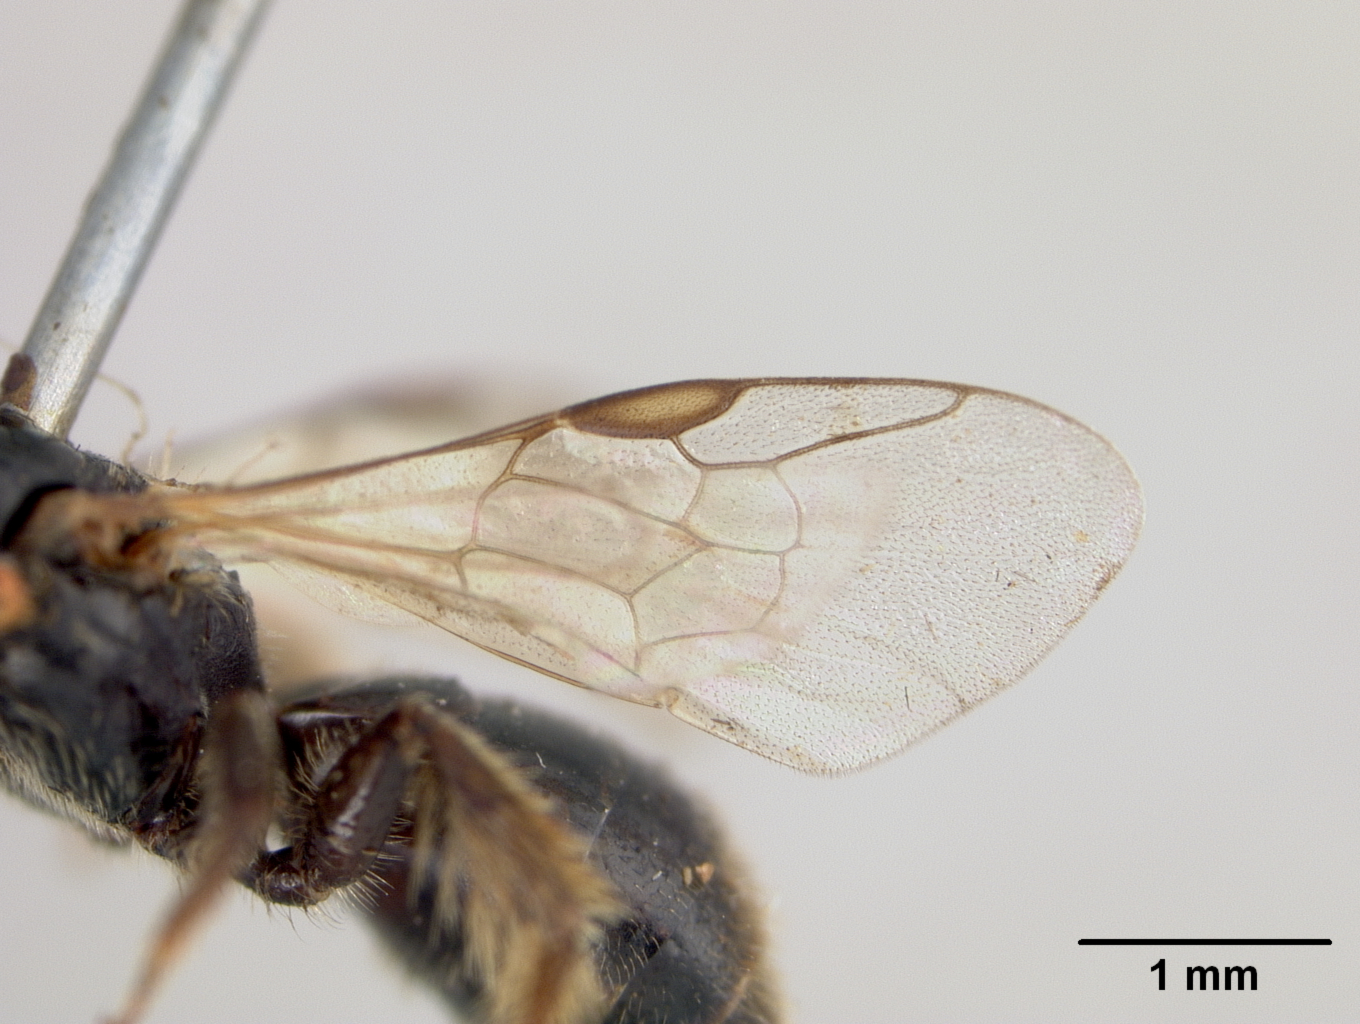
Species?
Allodape mindanaonis
